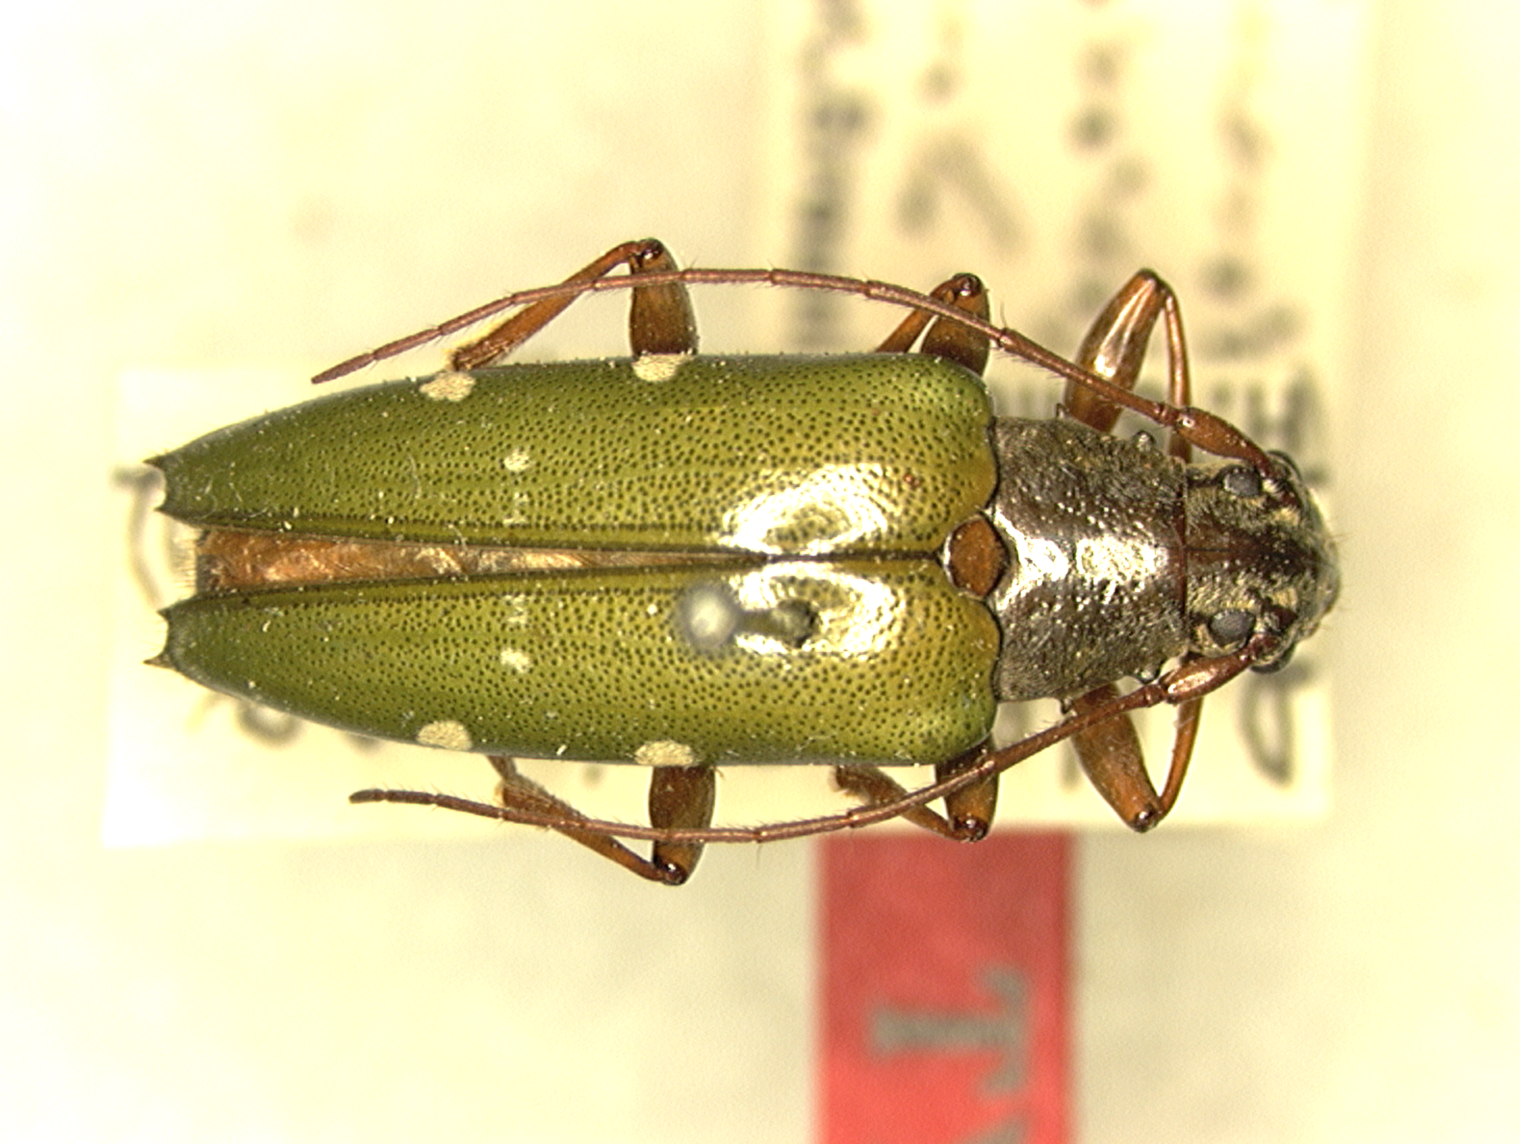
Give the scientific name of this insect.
Tmesisternus viridipennis
